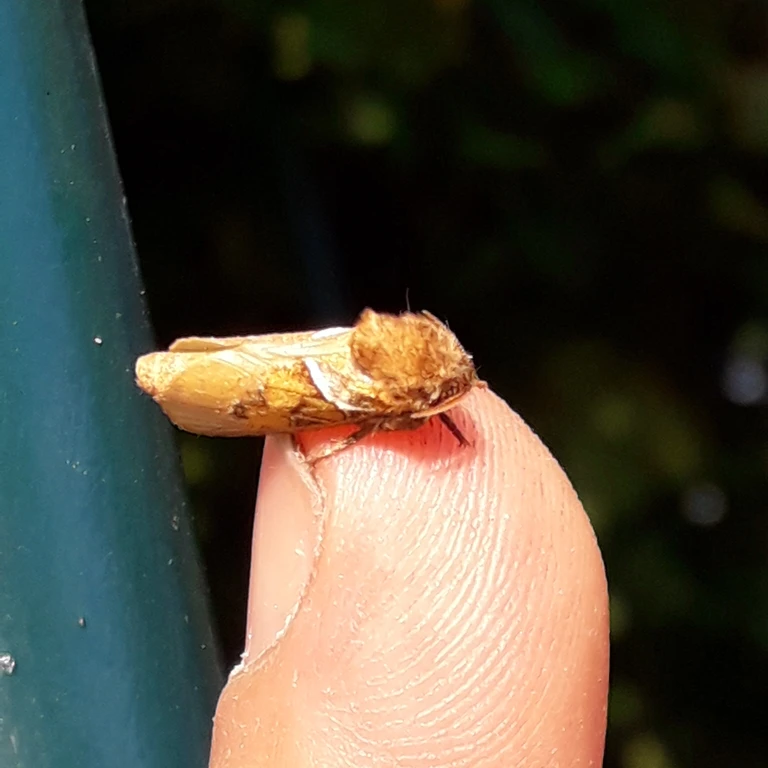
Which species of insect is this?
Triodia sylvina
